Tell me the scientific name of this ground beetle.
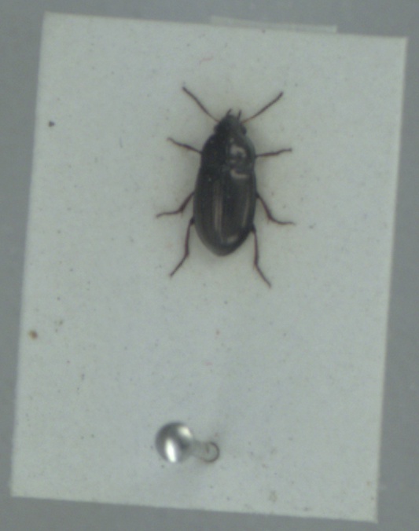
Amara tibialis
